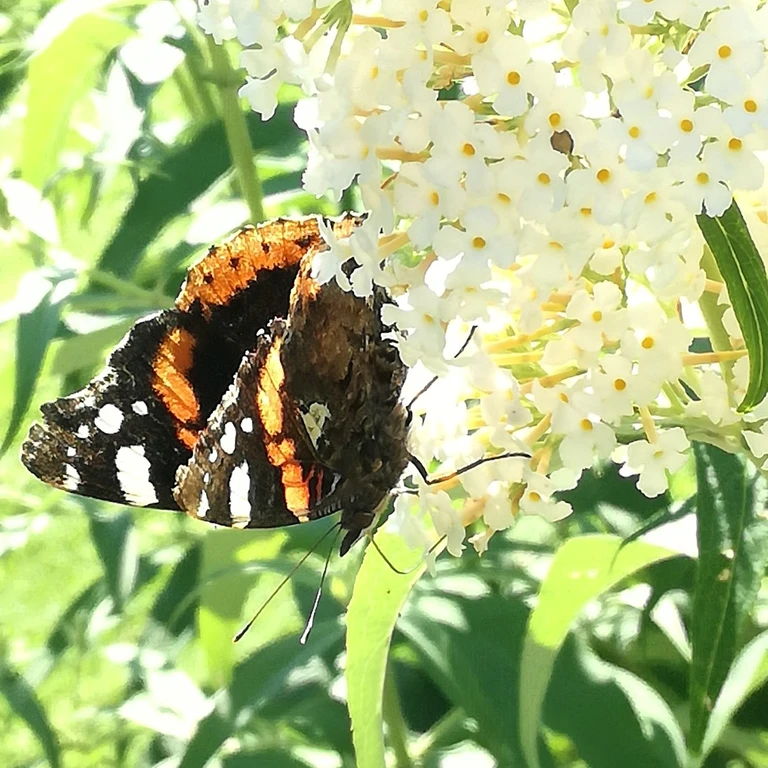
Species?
Vanessa atalanta
